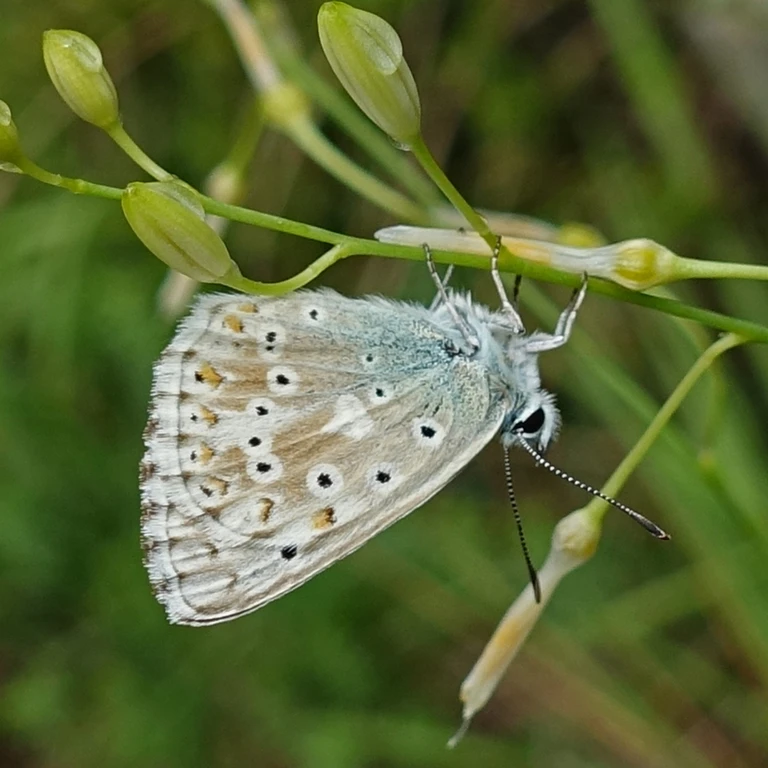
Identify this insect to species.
Lysandra coridon
